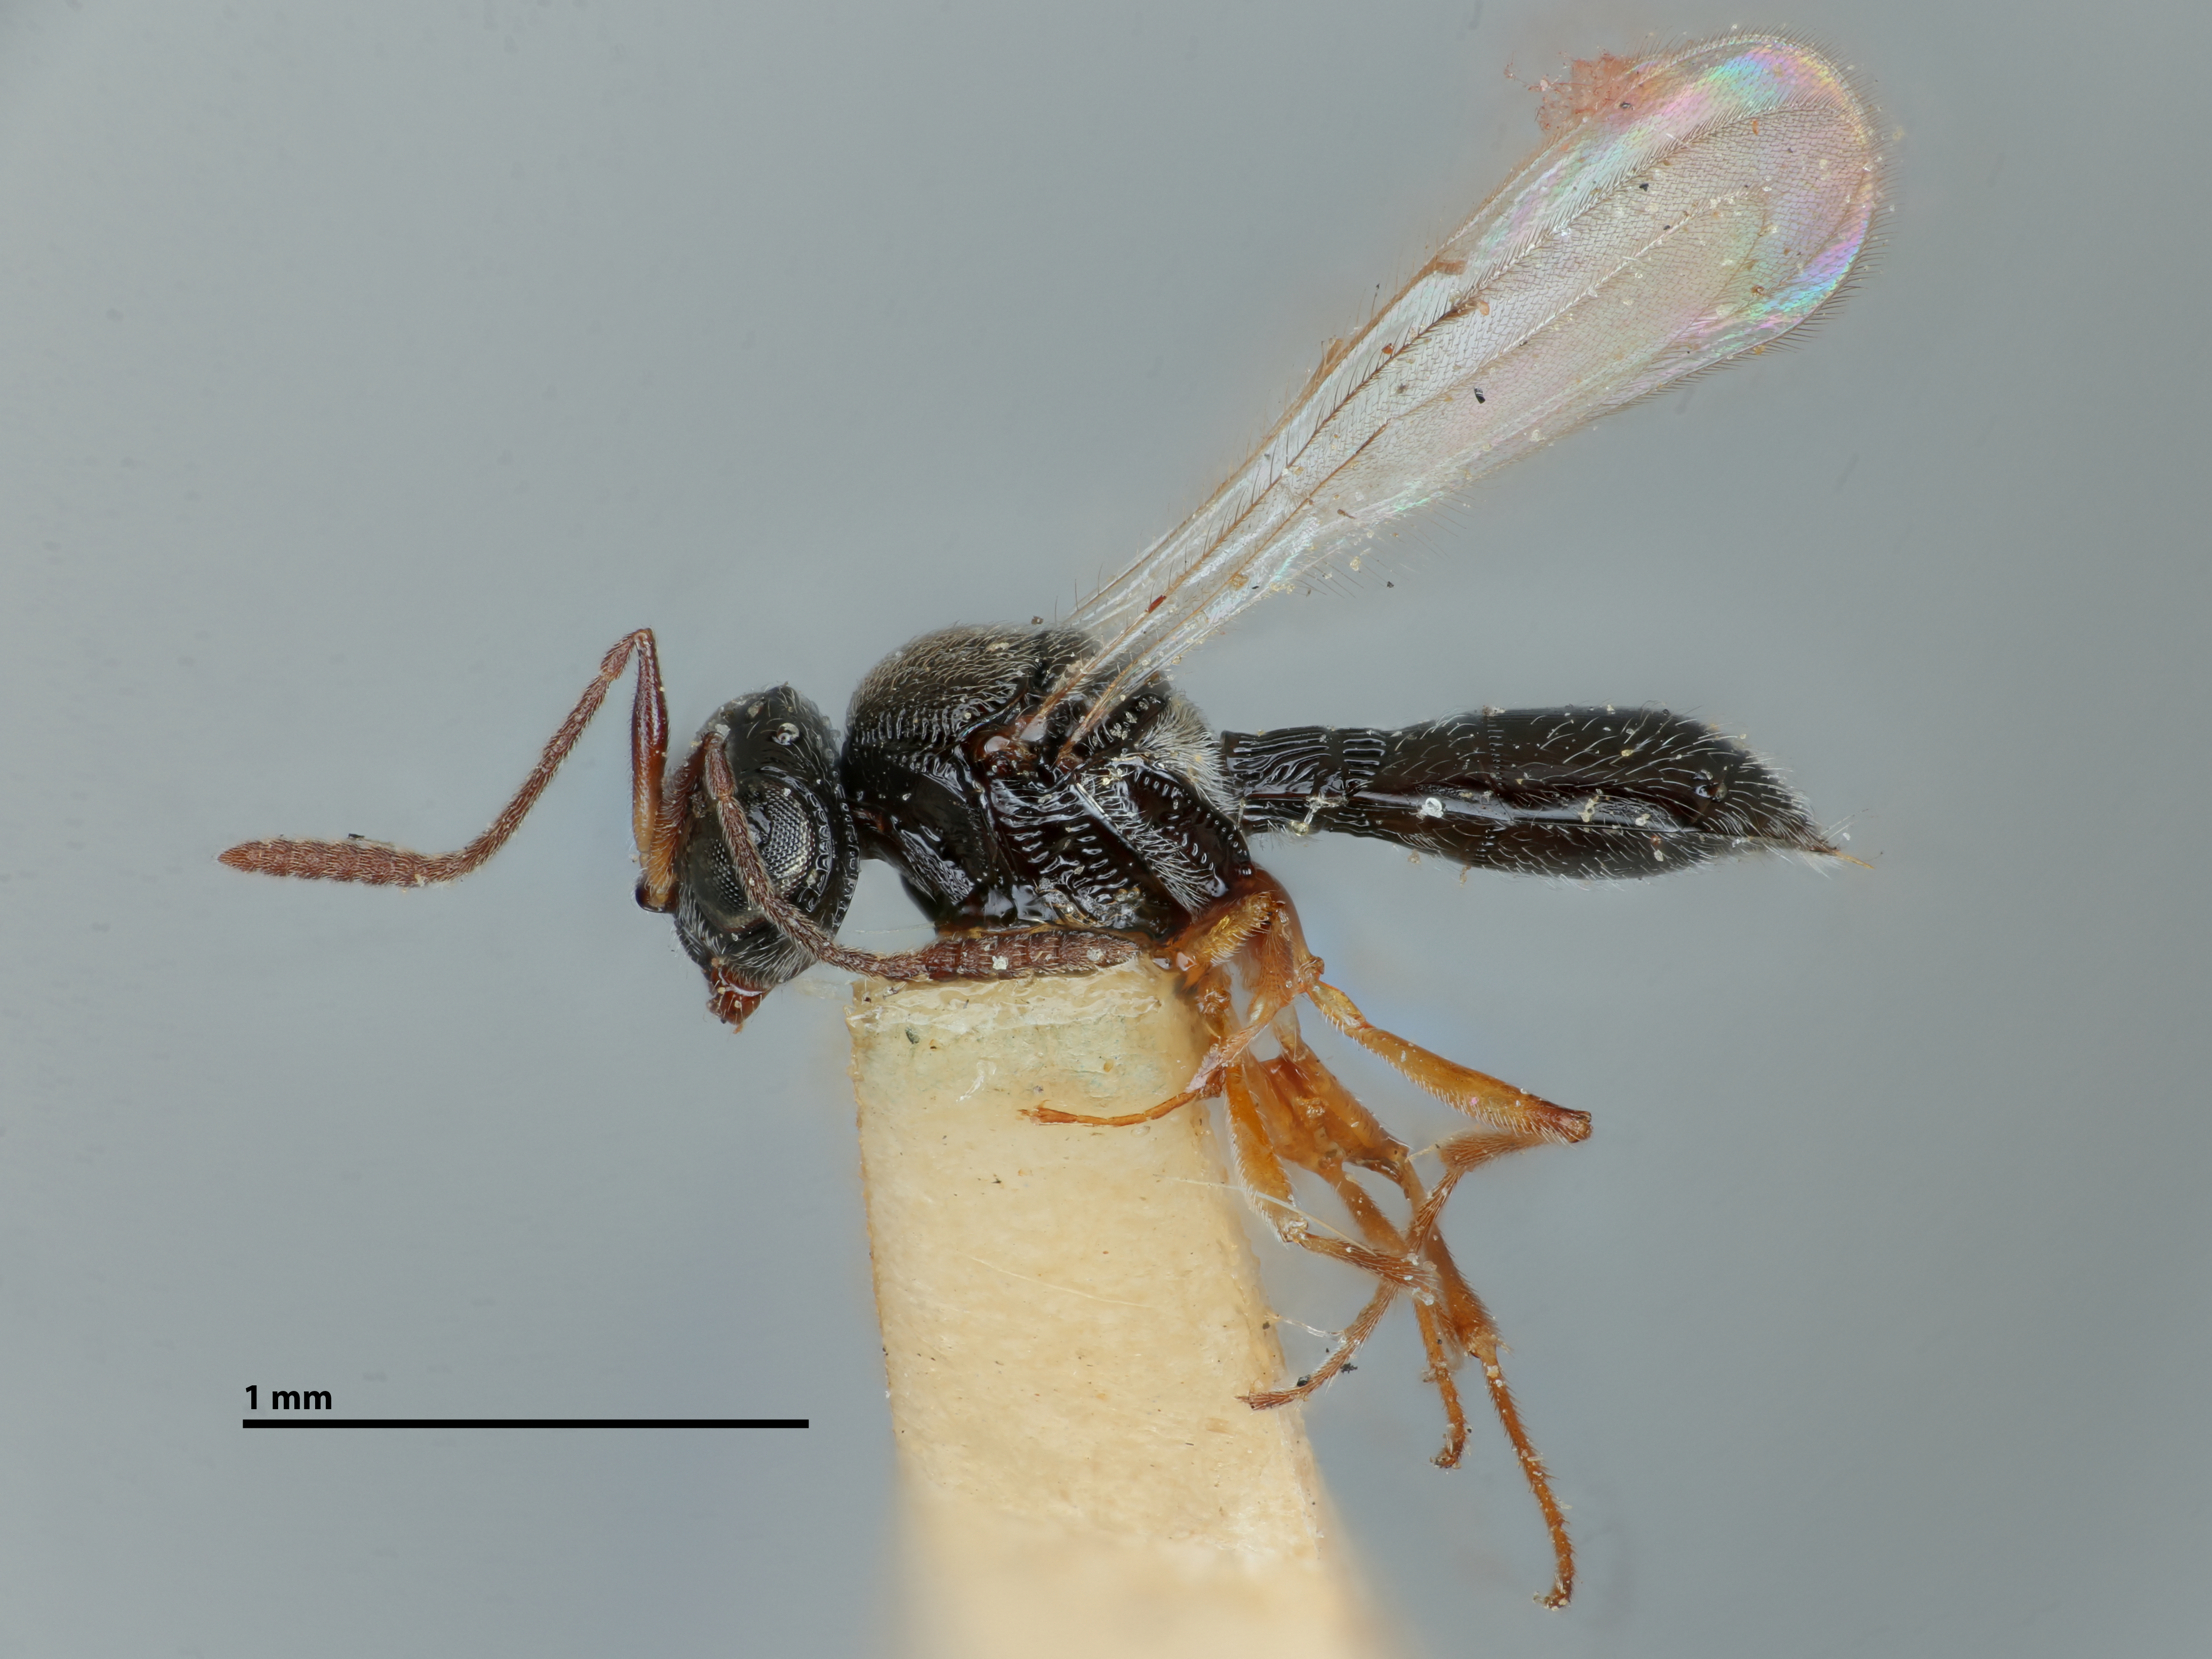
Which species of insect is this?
Prosacantha caraborum
